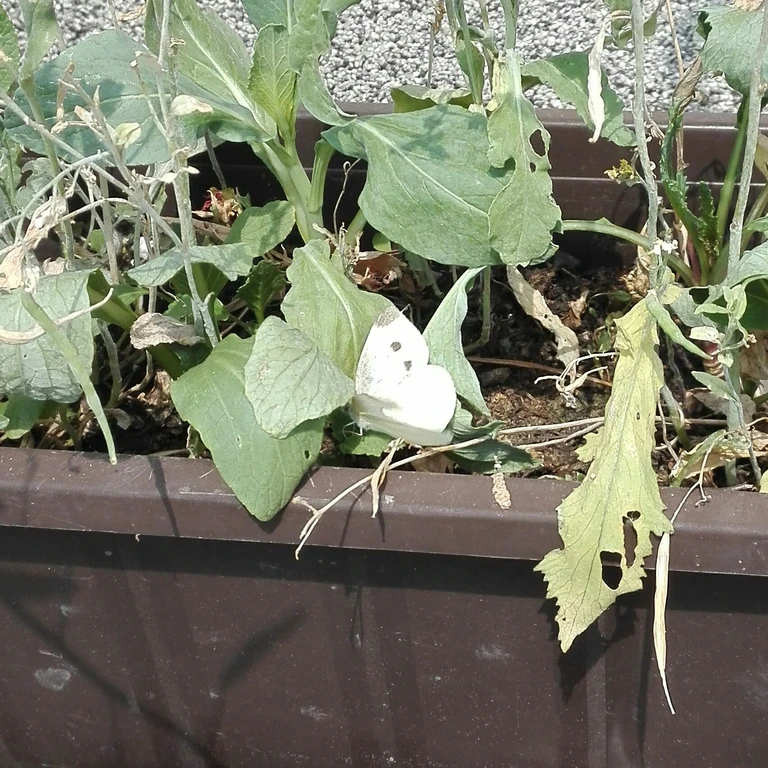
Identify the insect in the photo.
Pieris rapae
